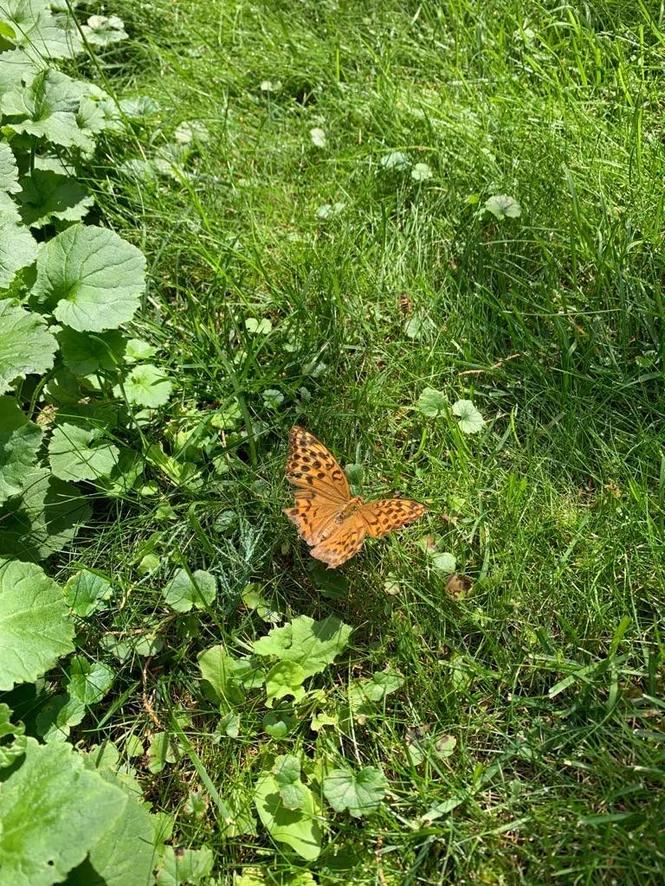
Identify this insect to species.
Argynnis paphia
